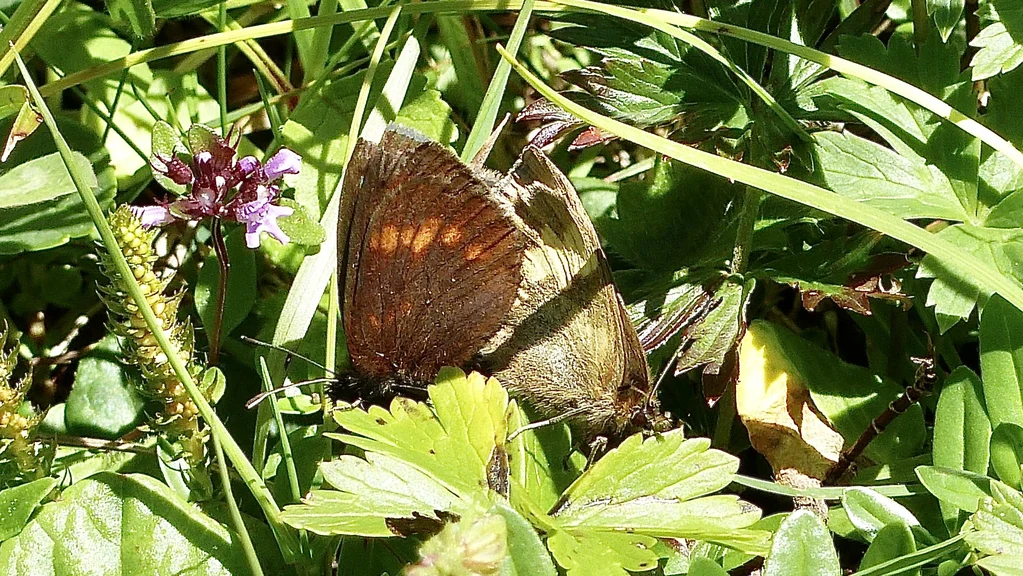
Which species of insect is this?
Erebia manto
